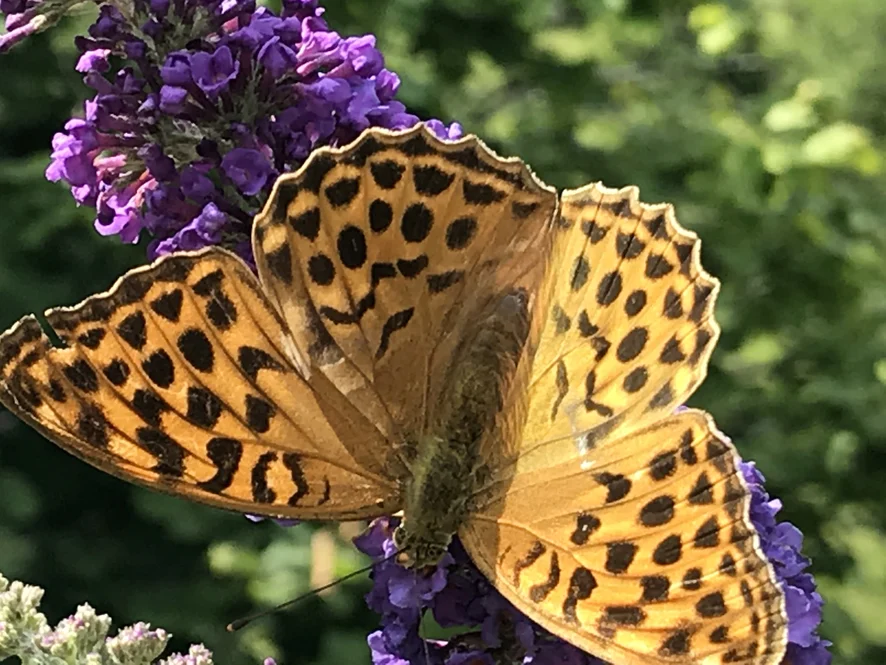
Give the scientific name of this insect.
Argynnis paphia
